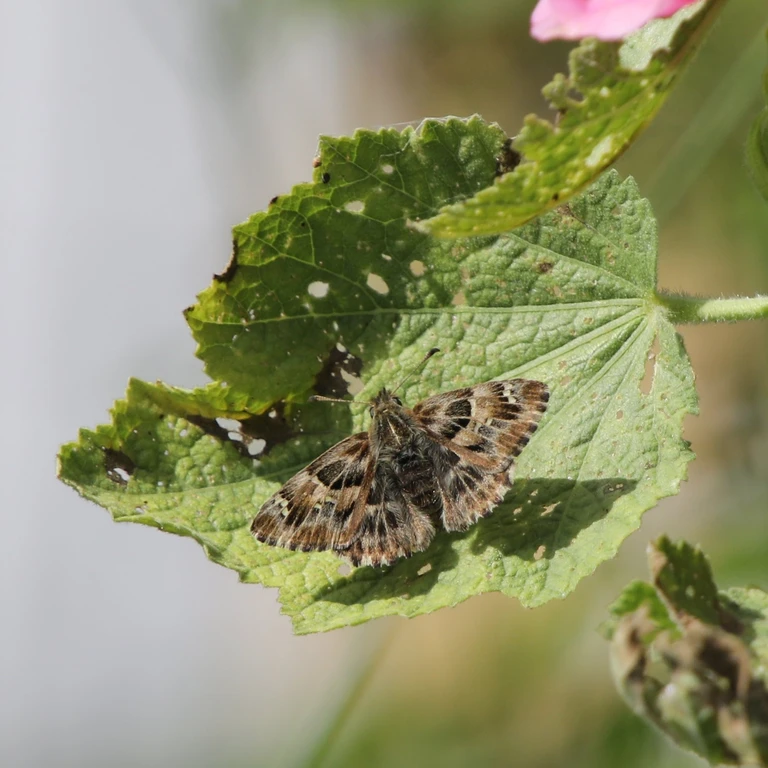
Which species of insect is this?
Carcharodus alceae
